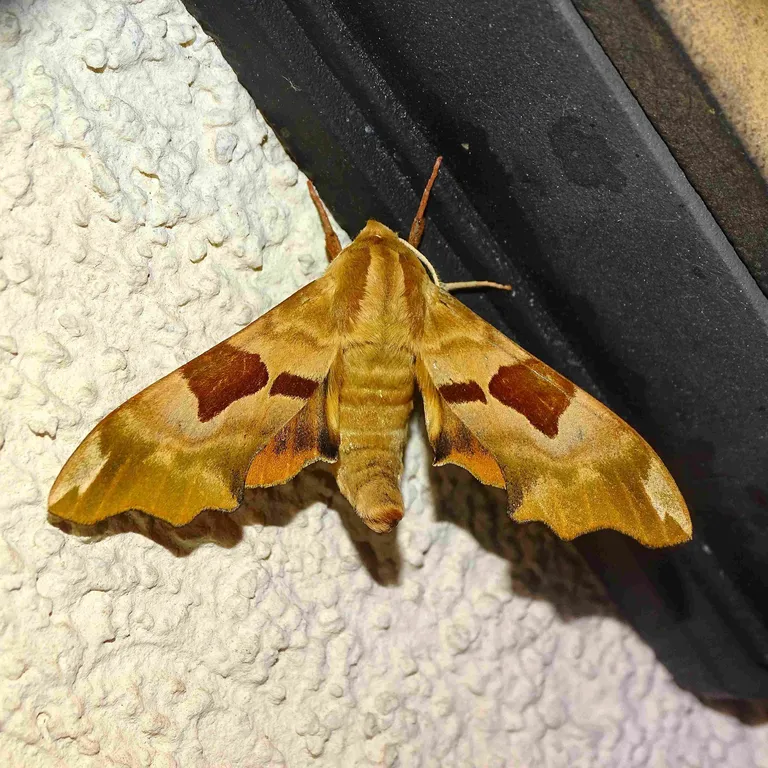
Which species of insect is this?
Mimas tiliae
